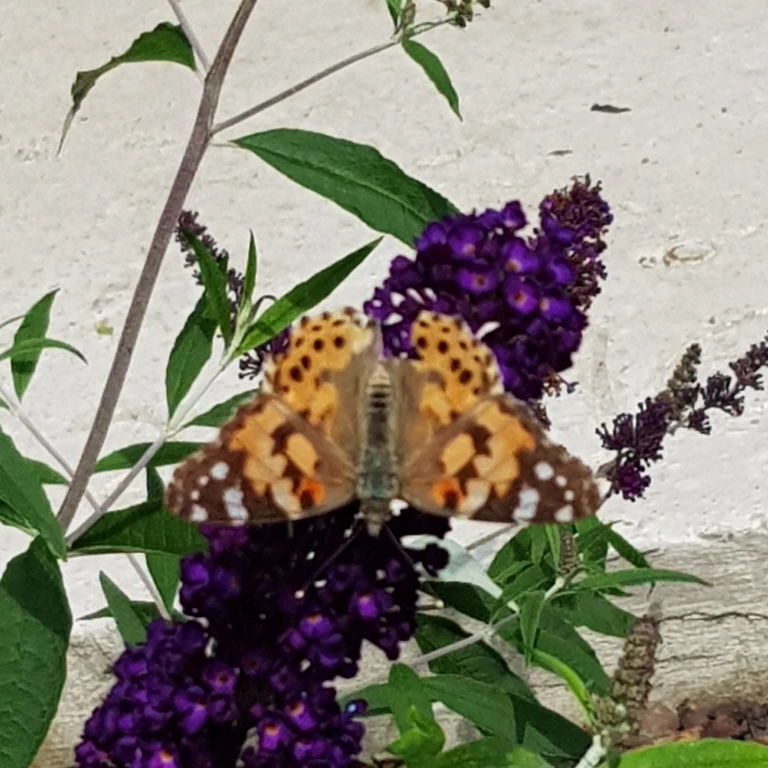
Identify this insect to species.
Vanessa cardui
